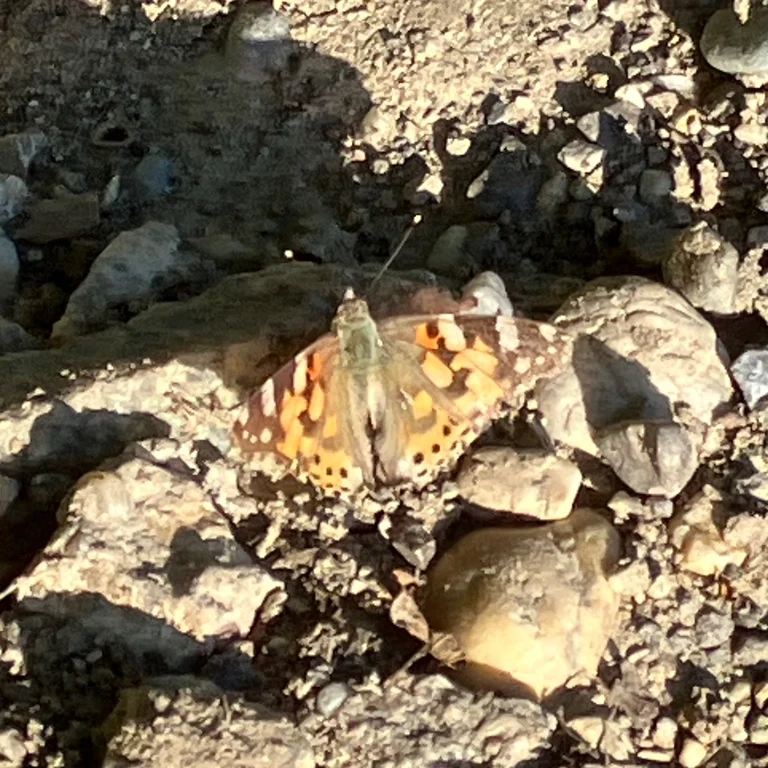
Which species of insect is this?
Vanessa cardui
